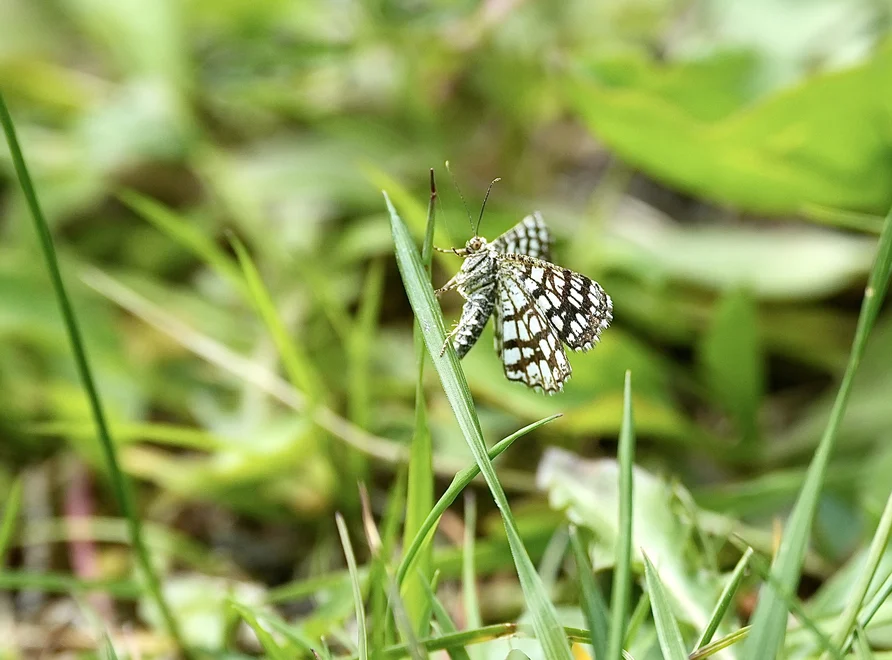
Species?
Chiasmia clathrata
